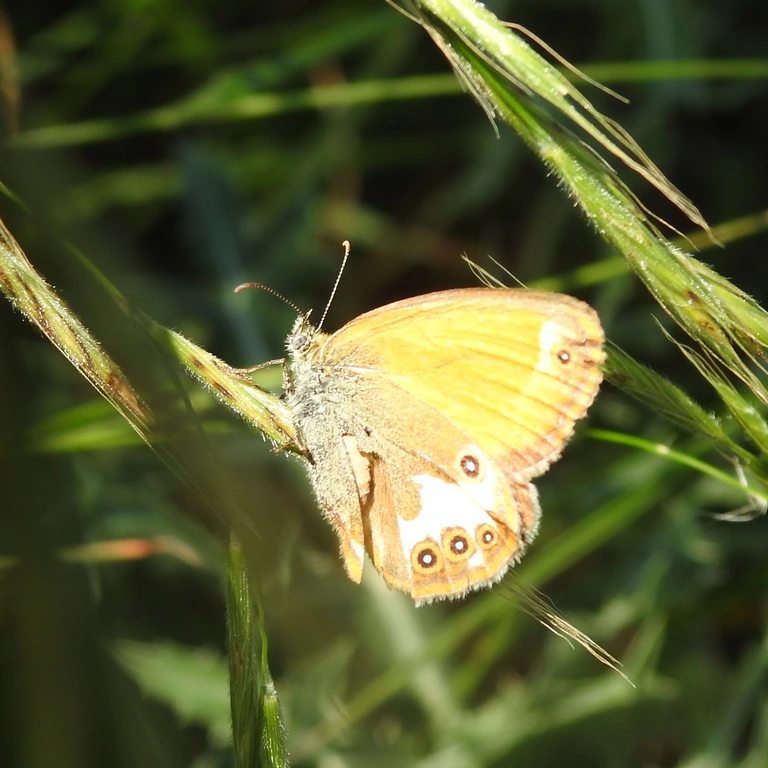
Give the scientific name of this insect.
Coenonympha arcania
